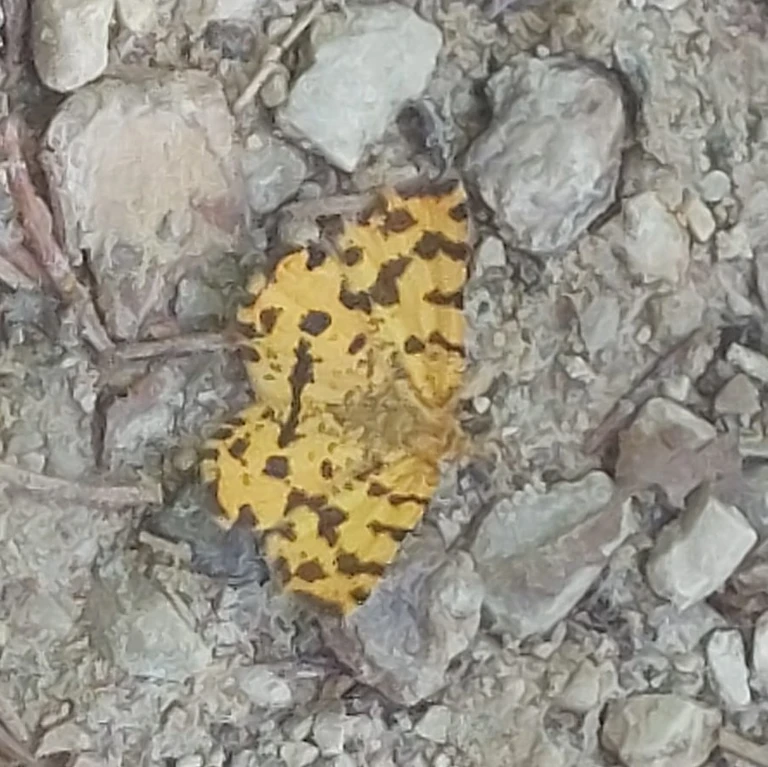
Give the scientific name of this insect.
Pseudopanthera macularia
